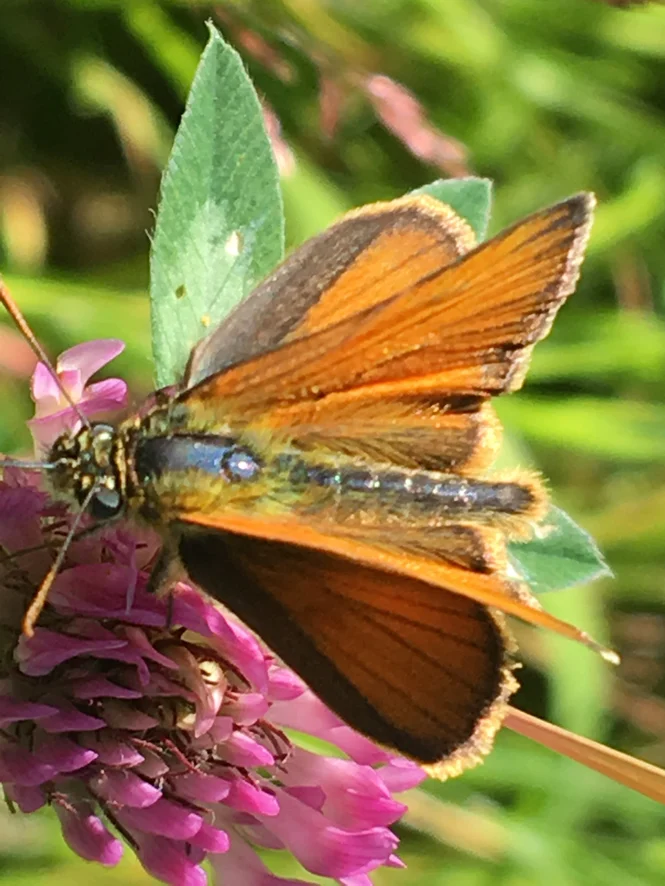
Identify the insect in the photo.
Thymelicus sylvestris
